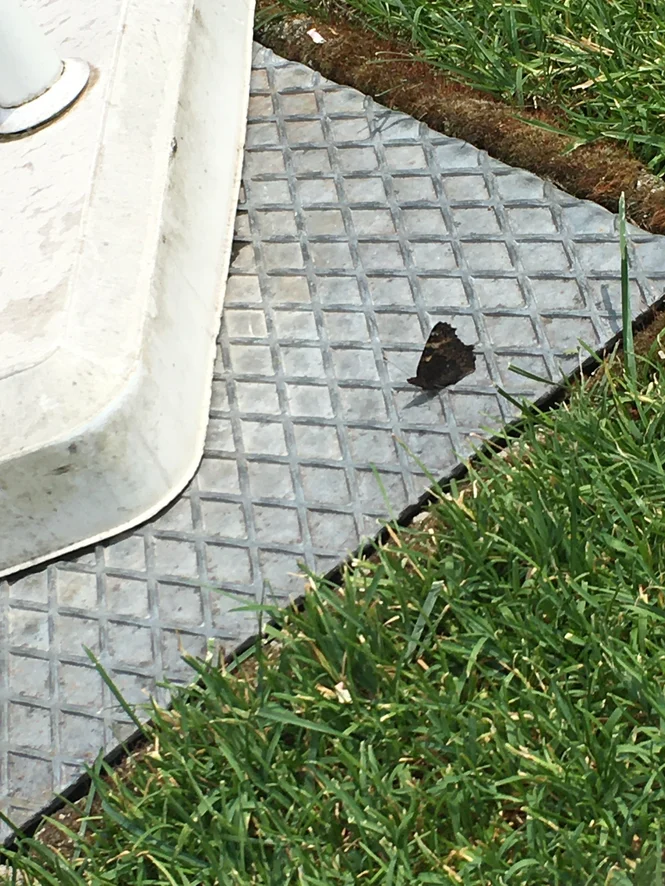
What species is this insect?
Aglais urticae
